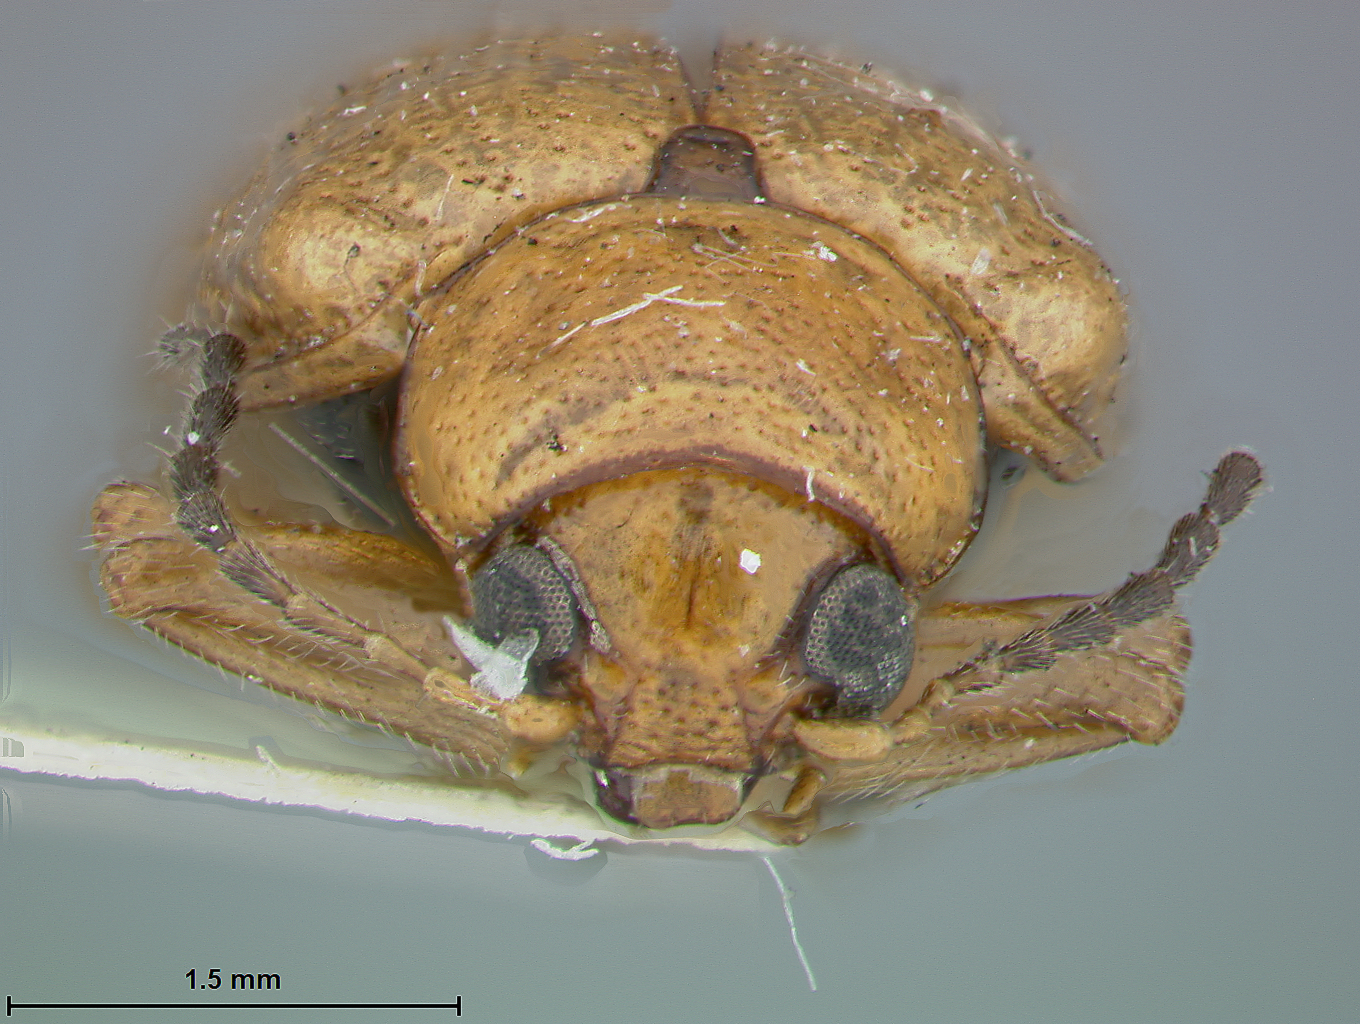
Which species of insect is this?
Metachroma angusticolle
